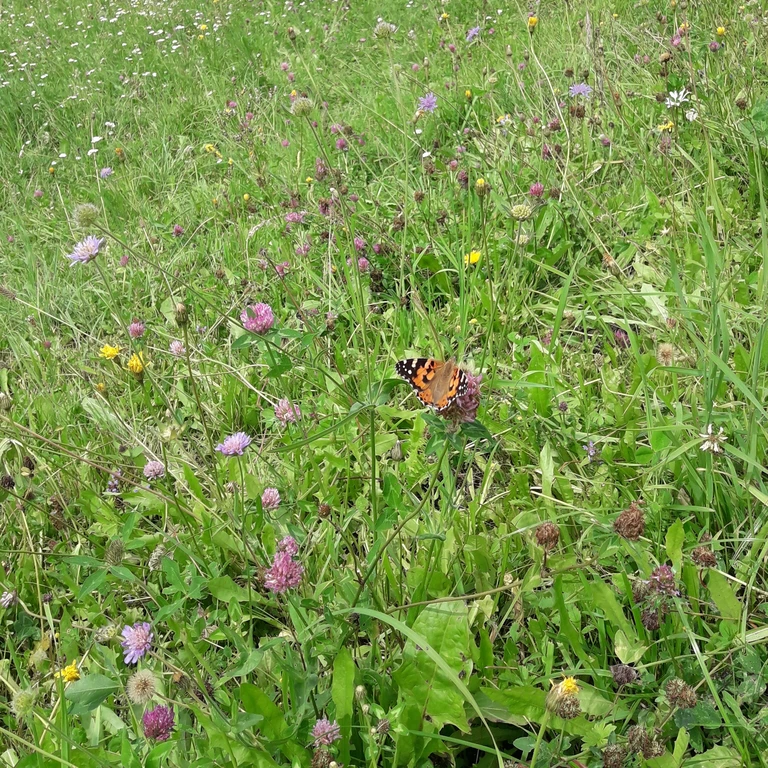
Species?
Vanessa cardui
